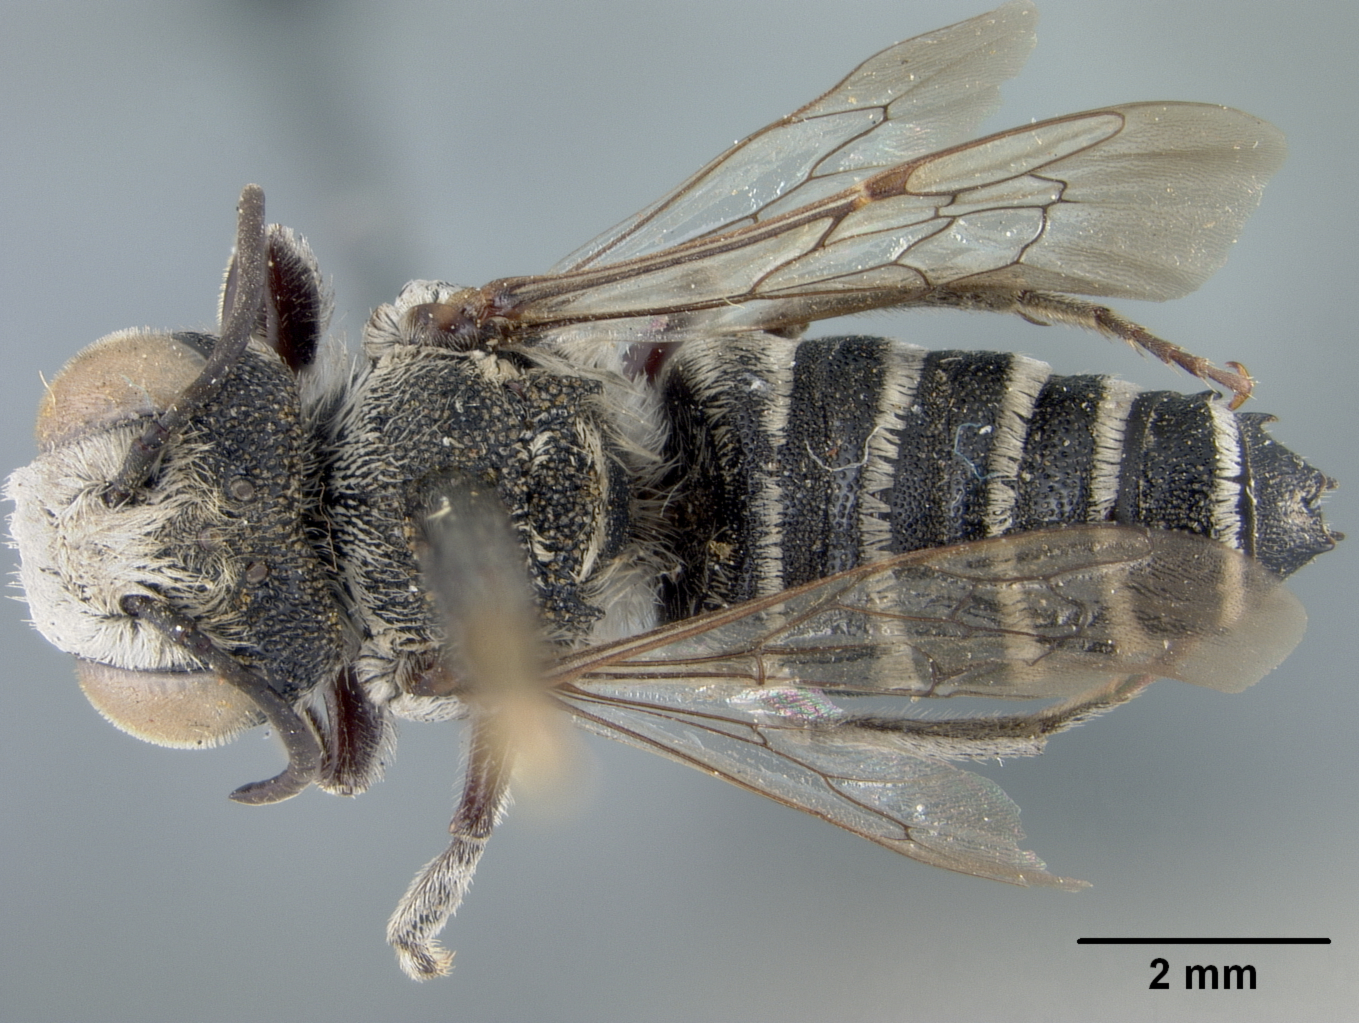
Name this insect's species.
Coelioxys grindeliae
